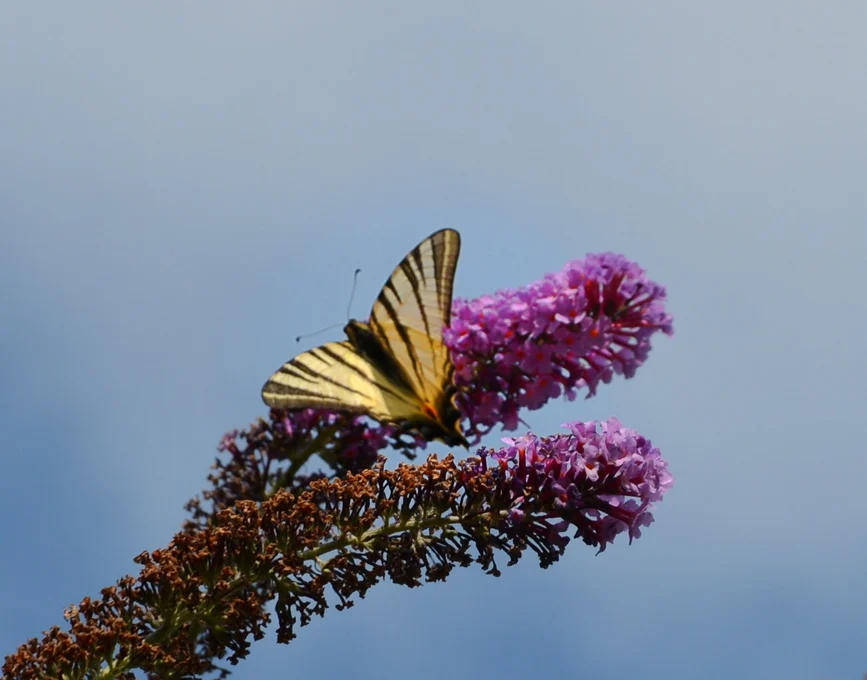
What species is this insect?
Iphiclides podalirius
